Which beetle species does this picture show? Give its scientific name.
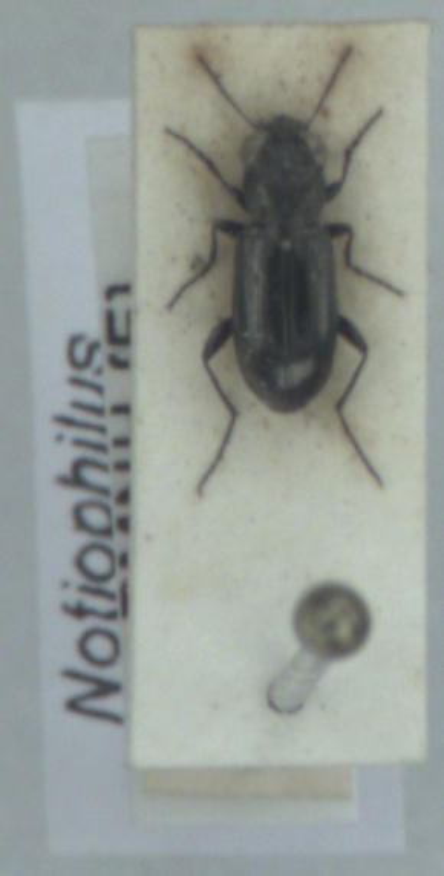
Notiophilus aquaticus
